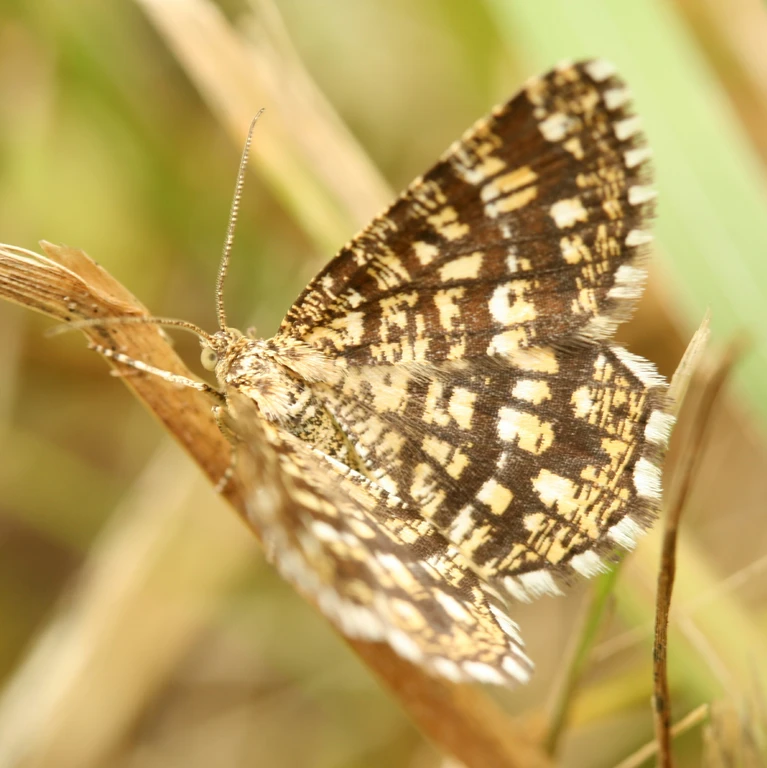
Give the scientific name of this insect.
Chiasmia clathrata
